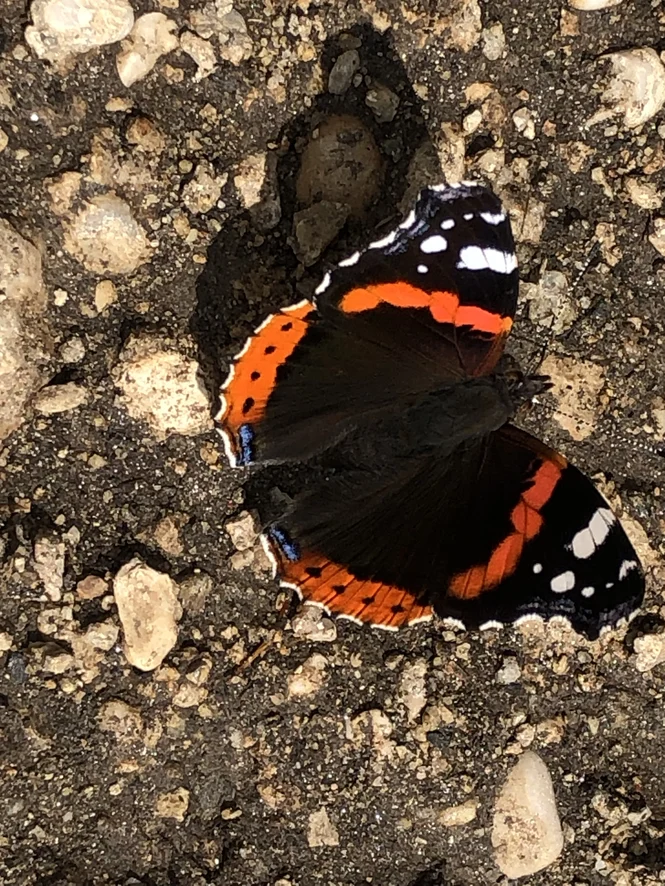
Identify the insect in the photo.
Vanessa atalanta
